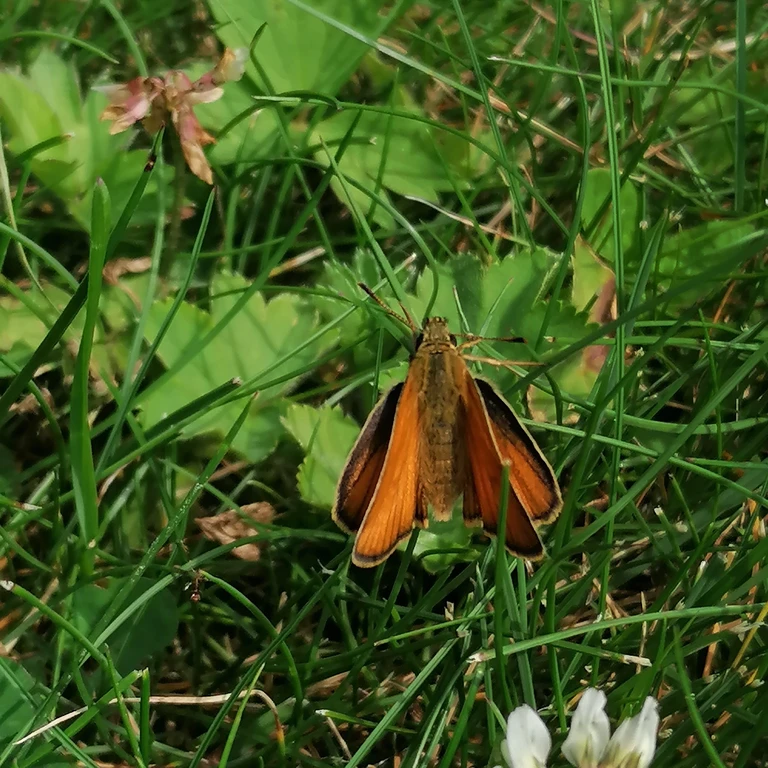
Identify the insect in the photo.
Thymelicus sylvestris
